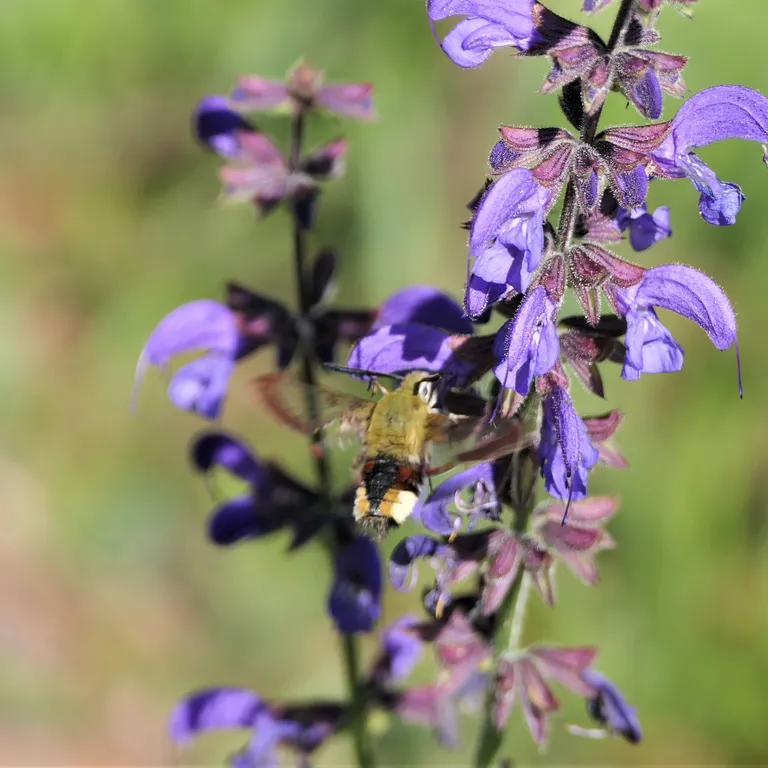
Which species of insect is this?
Hemaris fuciformis
